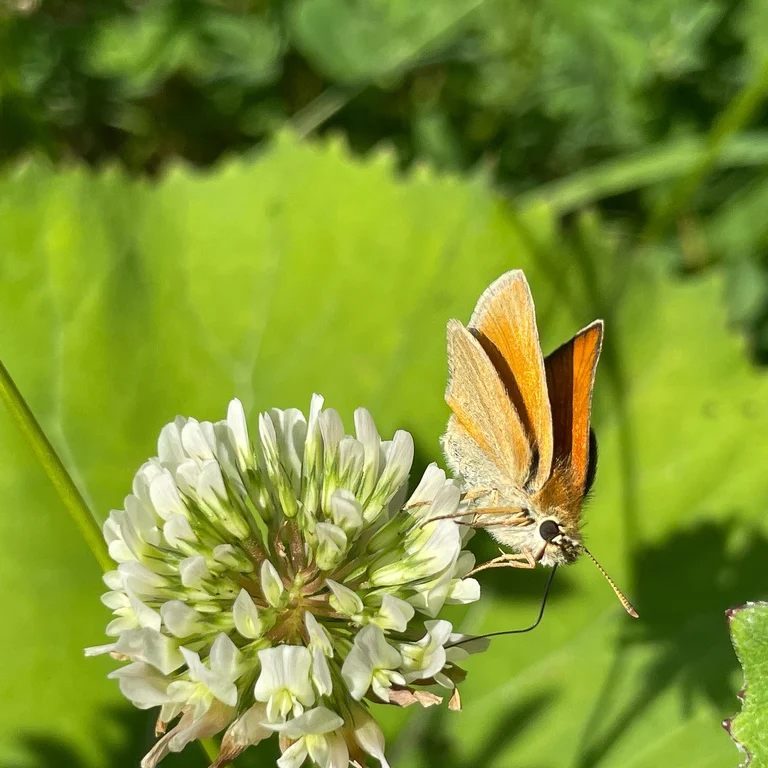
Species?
Thymelicus sylvestris
